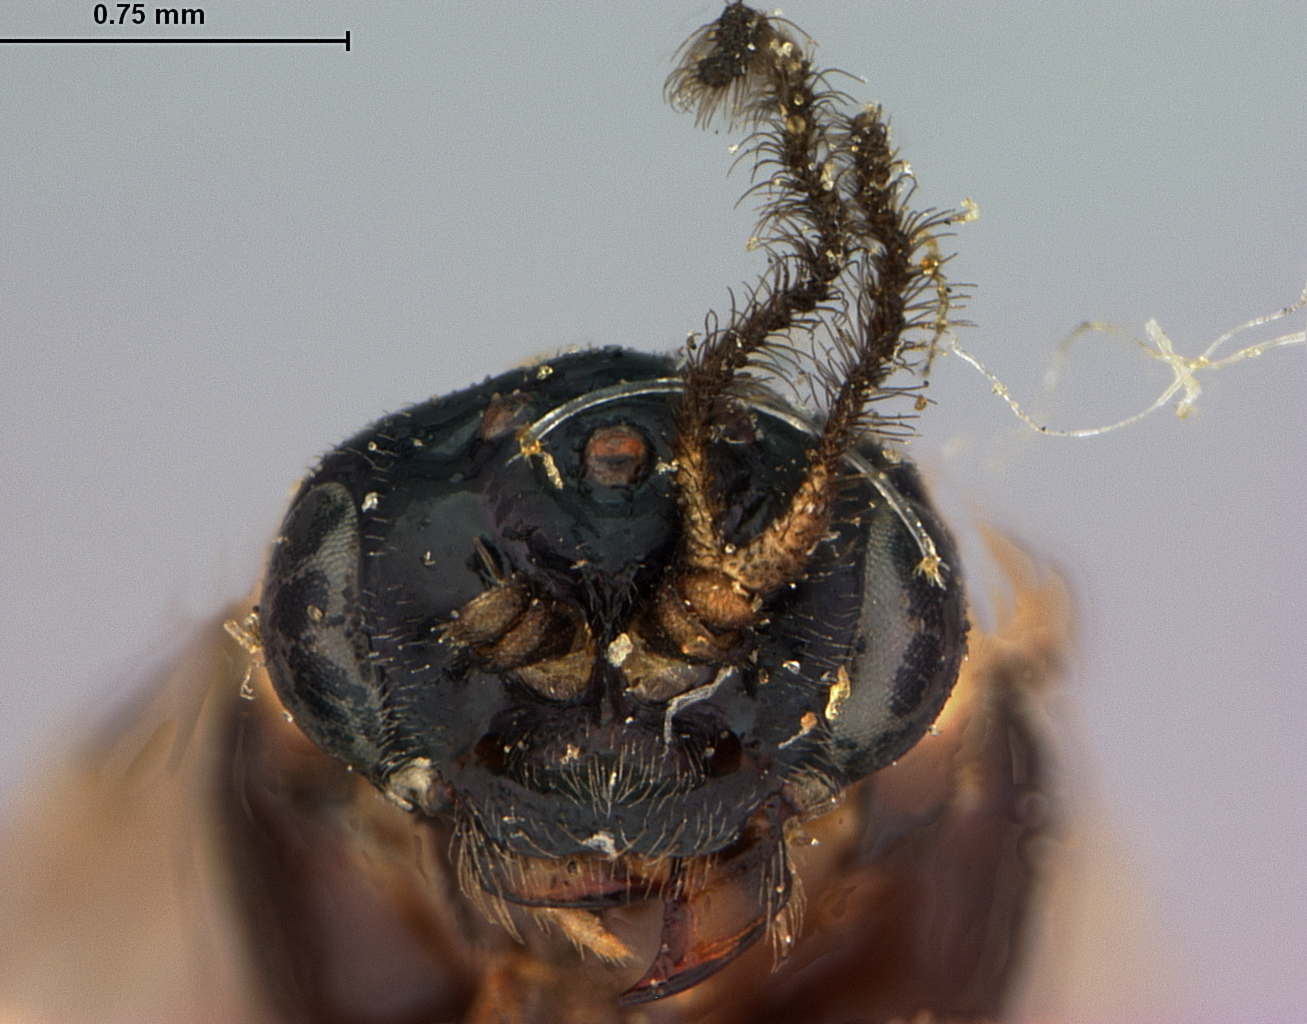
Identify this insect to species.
Schizocerus sericeformis
